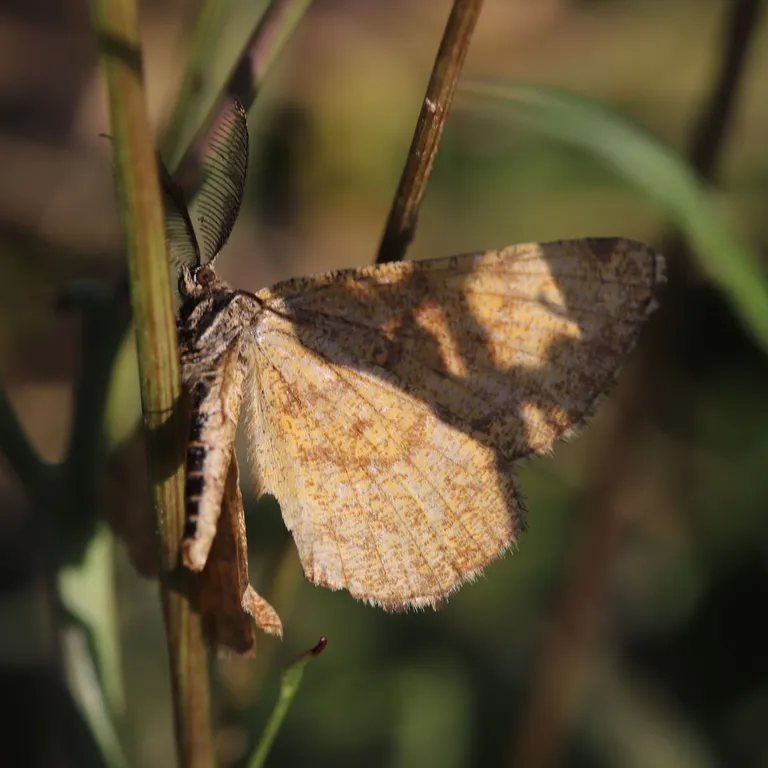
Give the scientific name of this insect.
Ematurga atomaria
